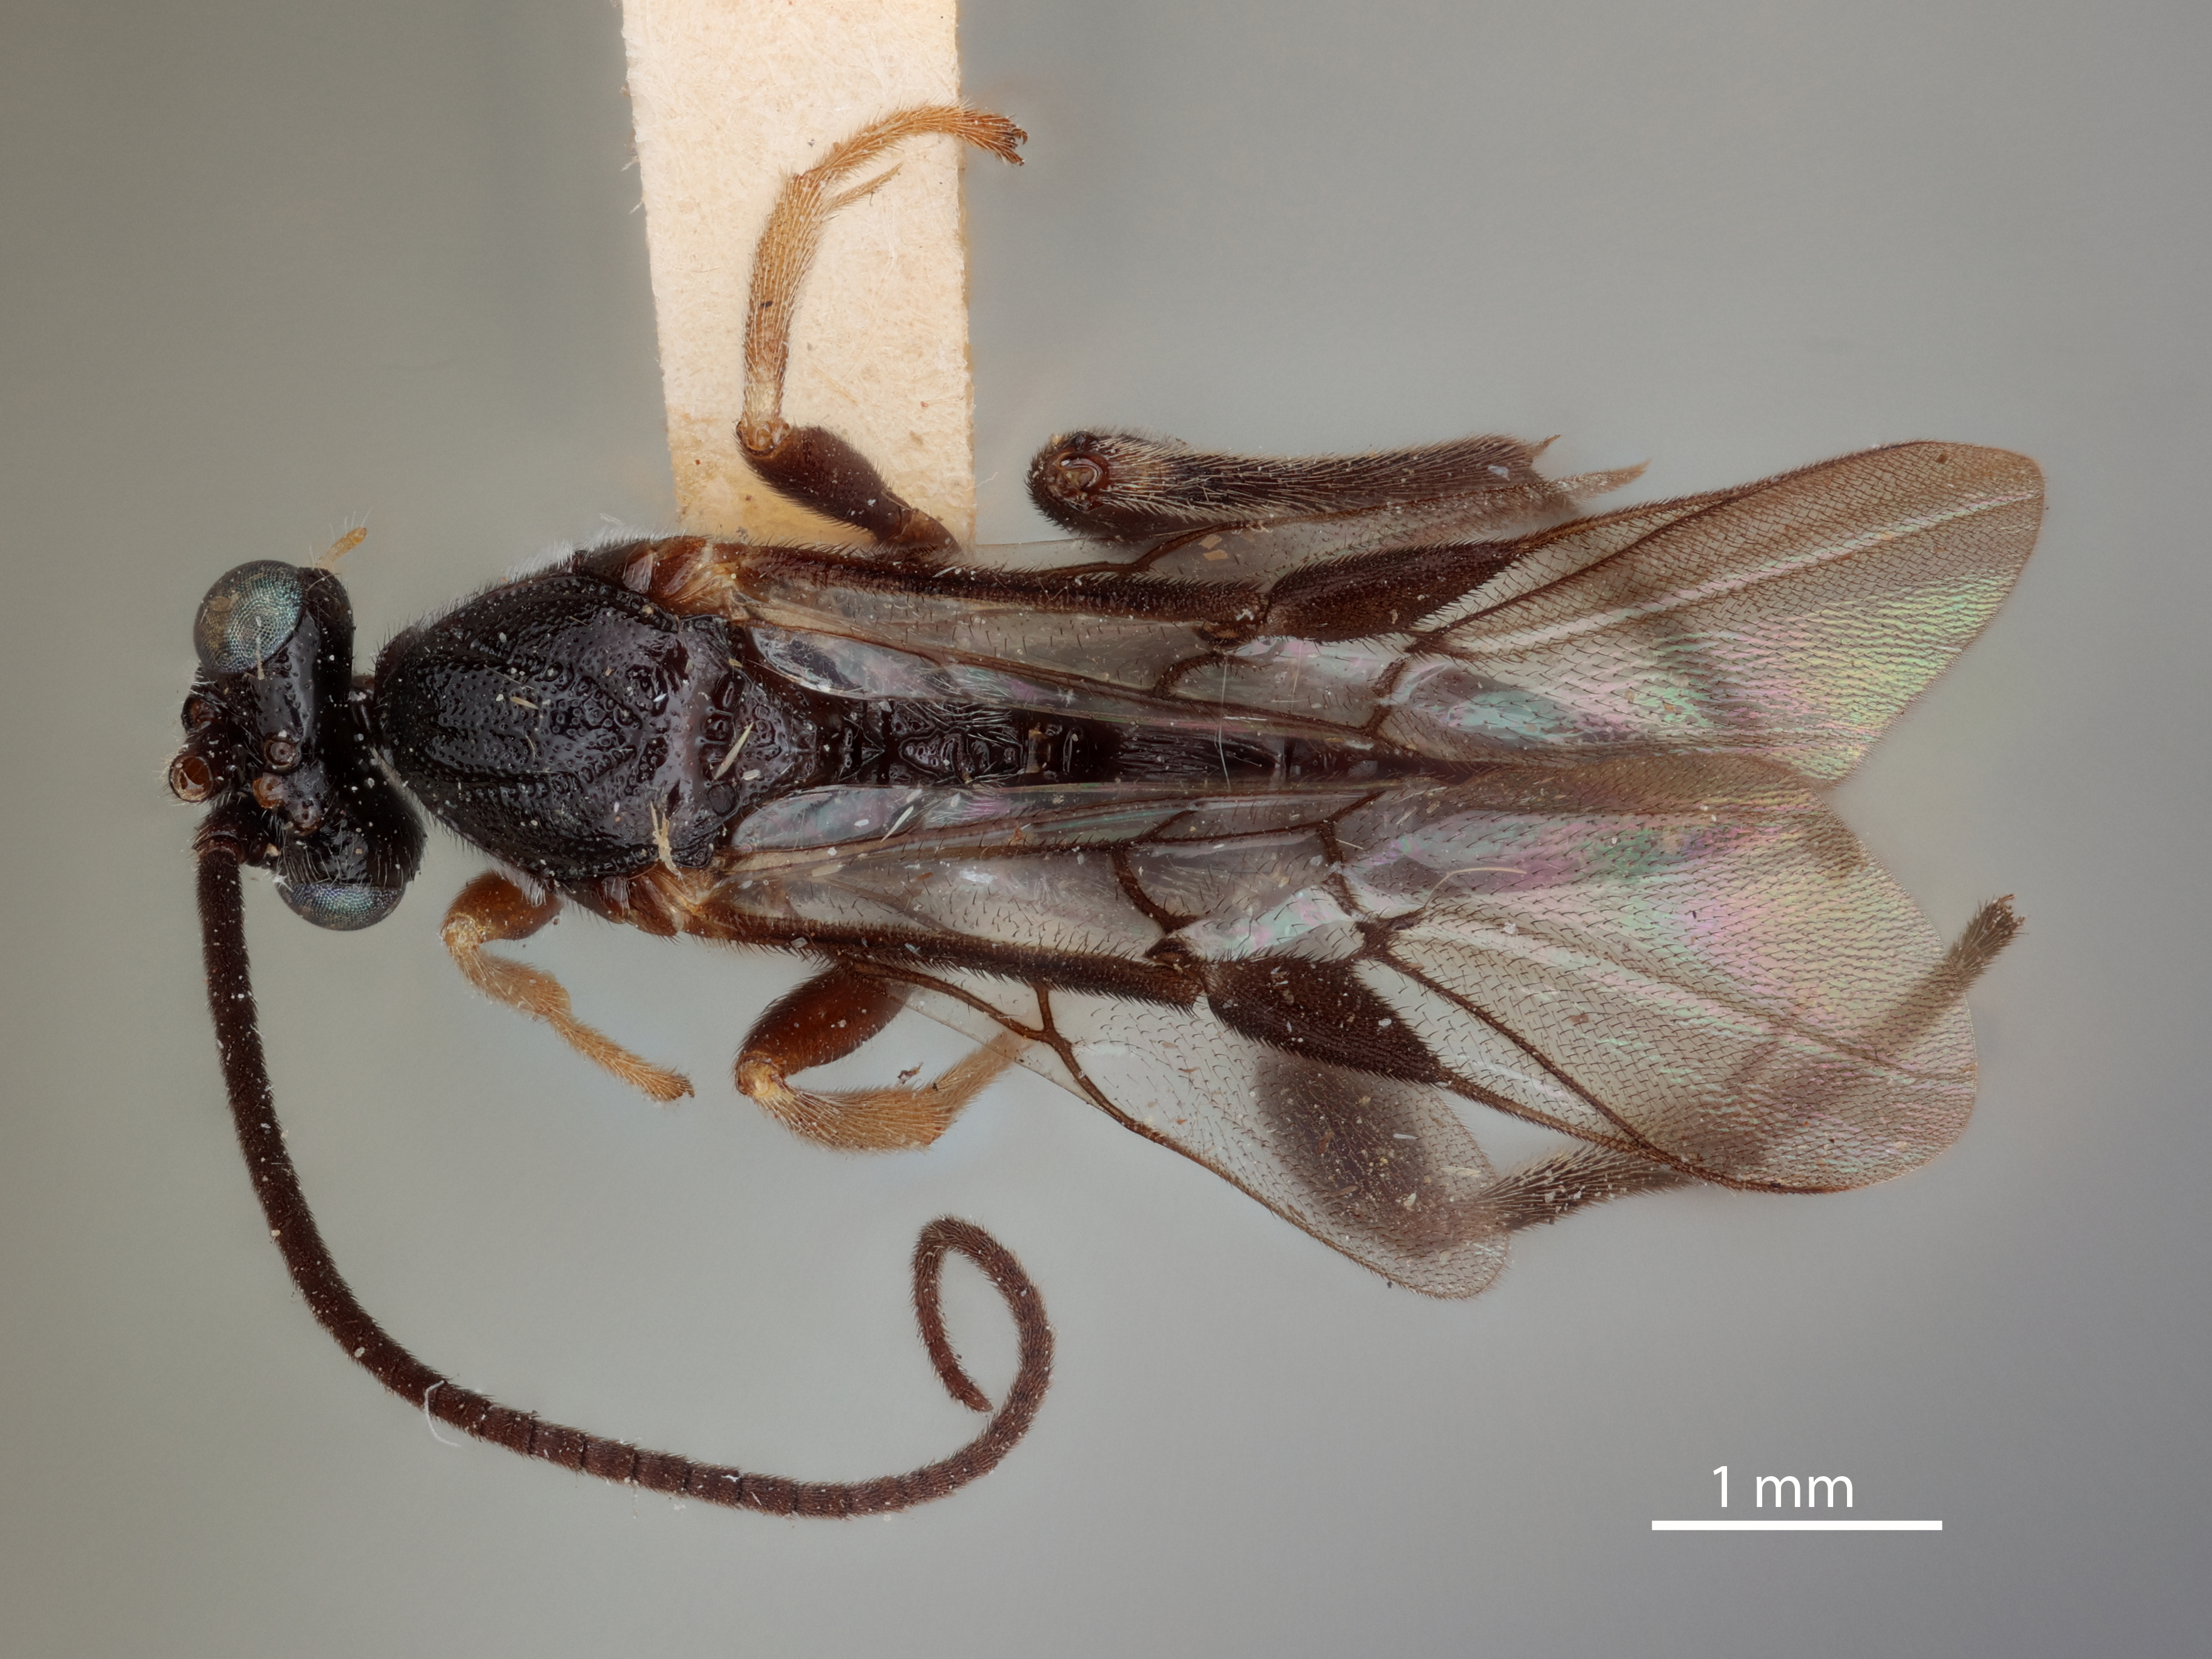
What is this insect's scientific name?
Baeognatha luzonica
